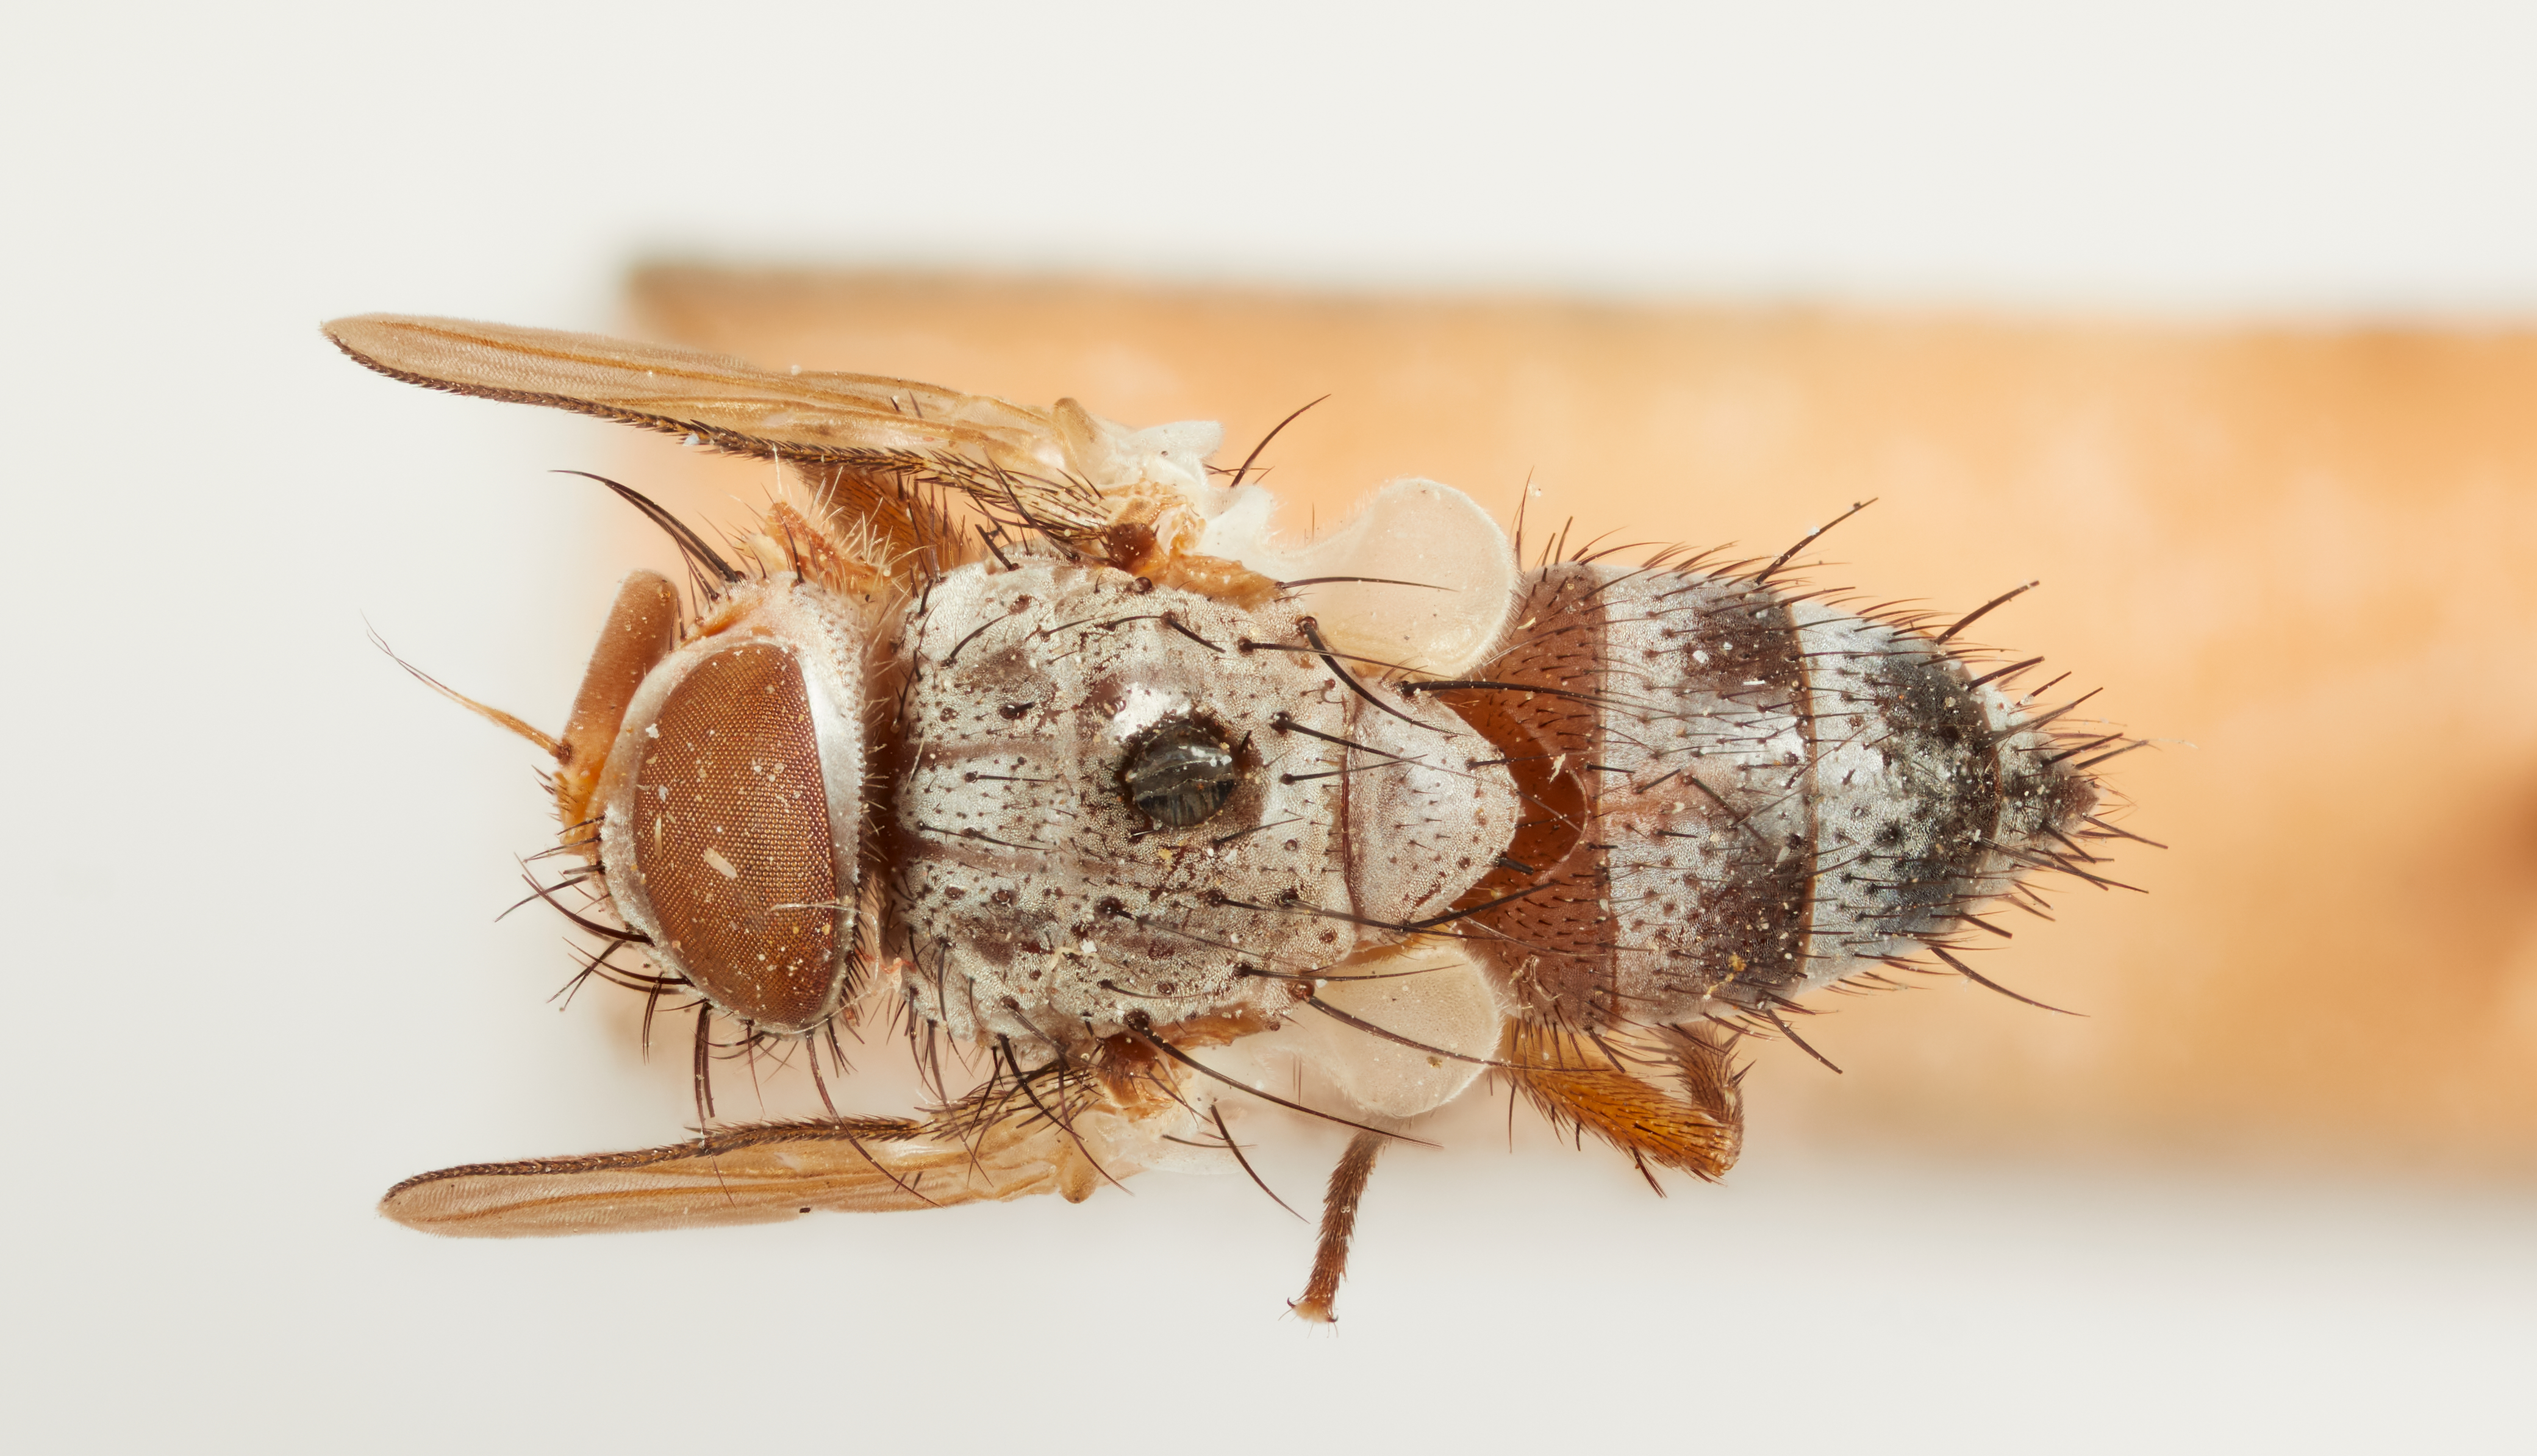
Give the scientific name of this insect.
Hypostena gilvipes
